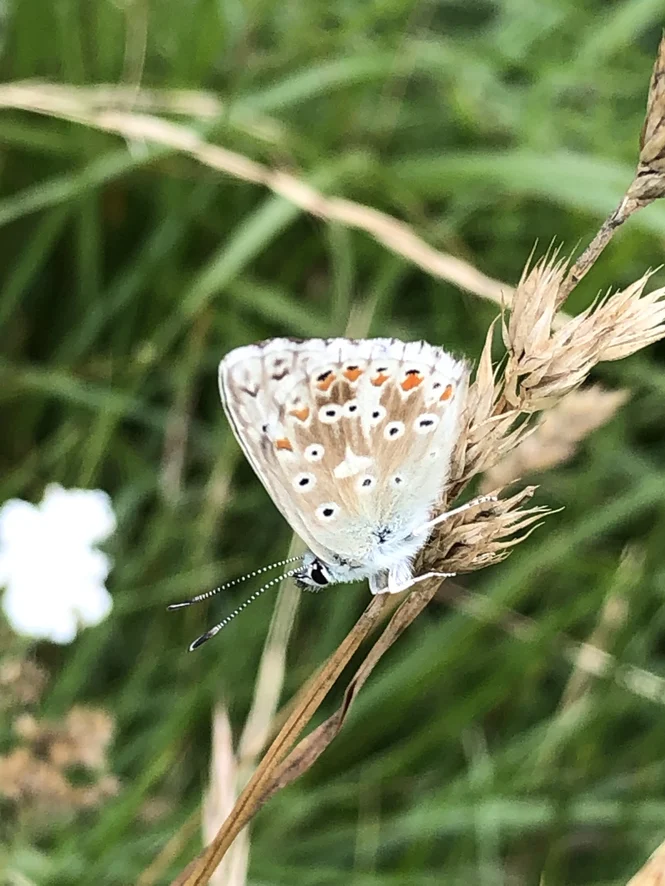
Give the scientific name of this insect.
Lysandra coridon
